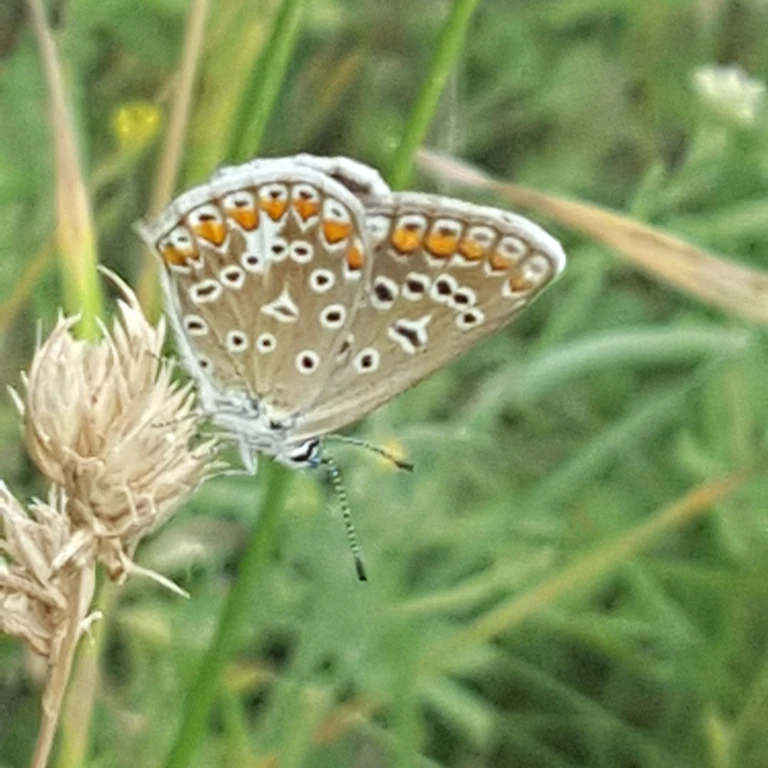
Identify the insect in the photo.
Polyommatus icarus
